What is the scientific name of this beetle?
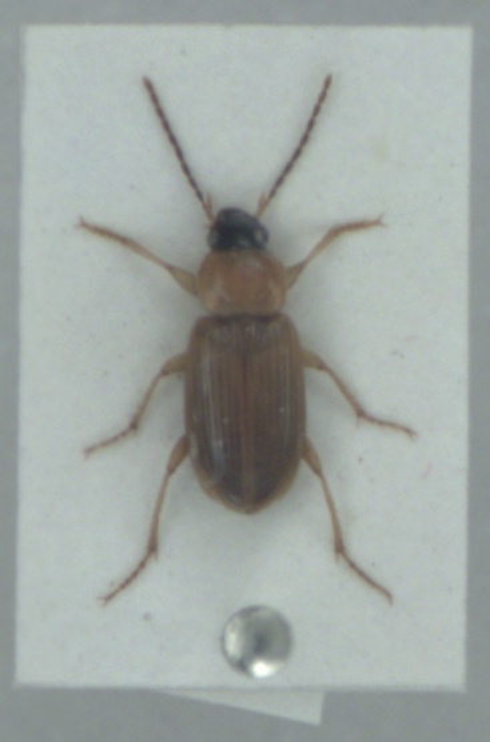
Stenolophus skrimshiranus
